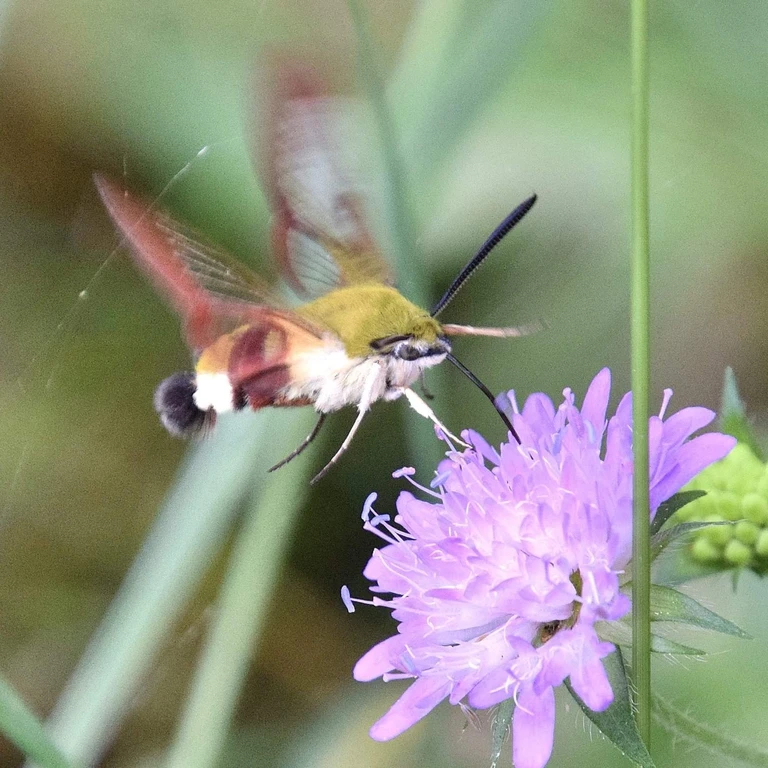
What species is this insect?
Hemaris fuciformis
